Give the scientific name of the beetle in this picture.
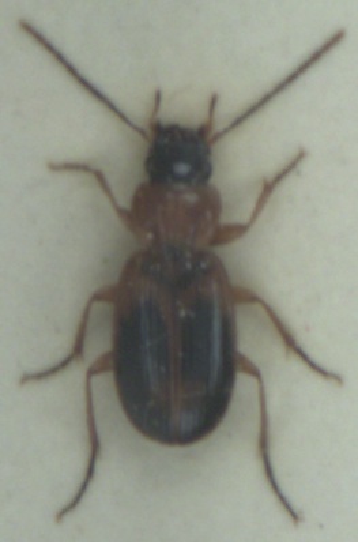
Badister bullatus
